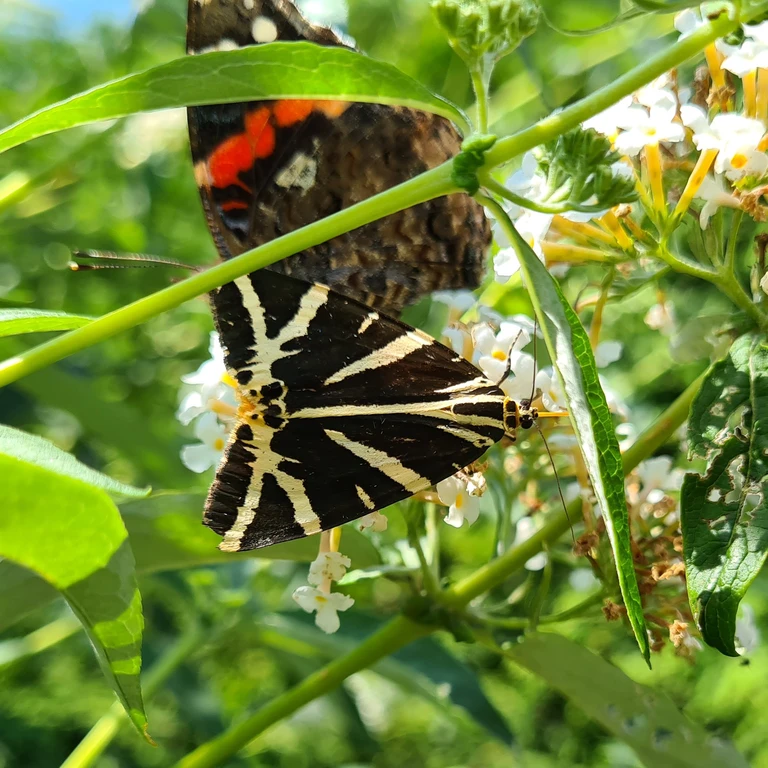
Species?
Euplagia quadripunctaria
